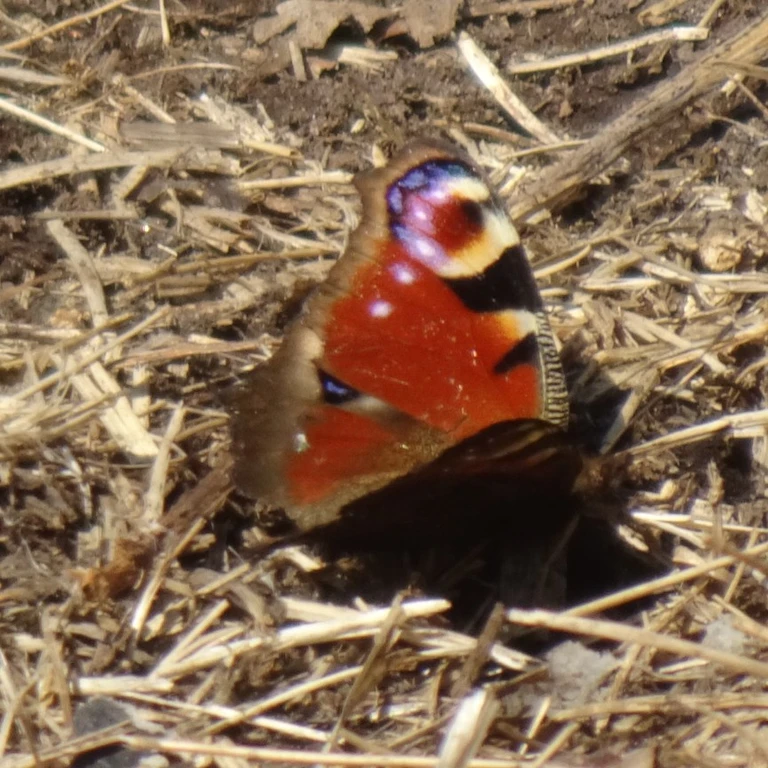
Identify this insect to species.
Aglais io
